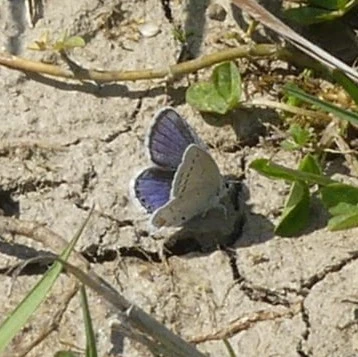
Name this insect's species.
Cupido argiades (also Elkalyce argiades)
